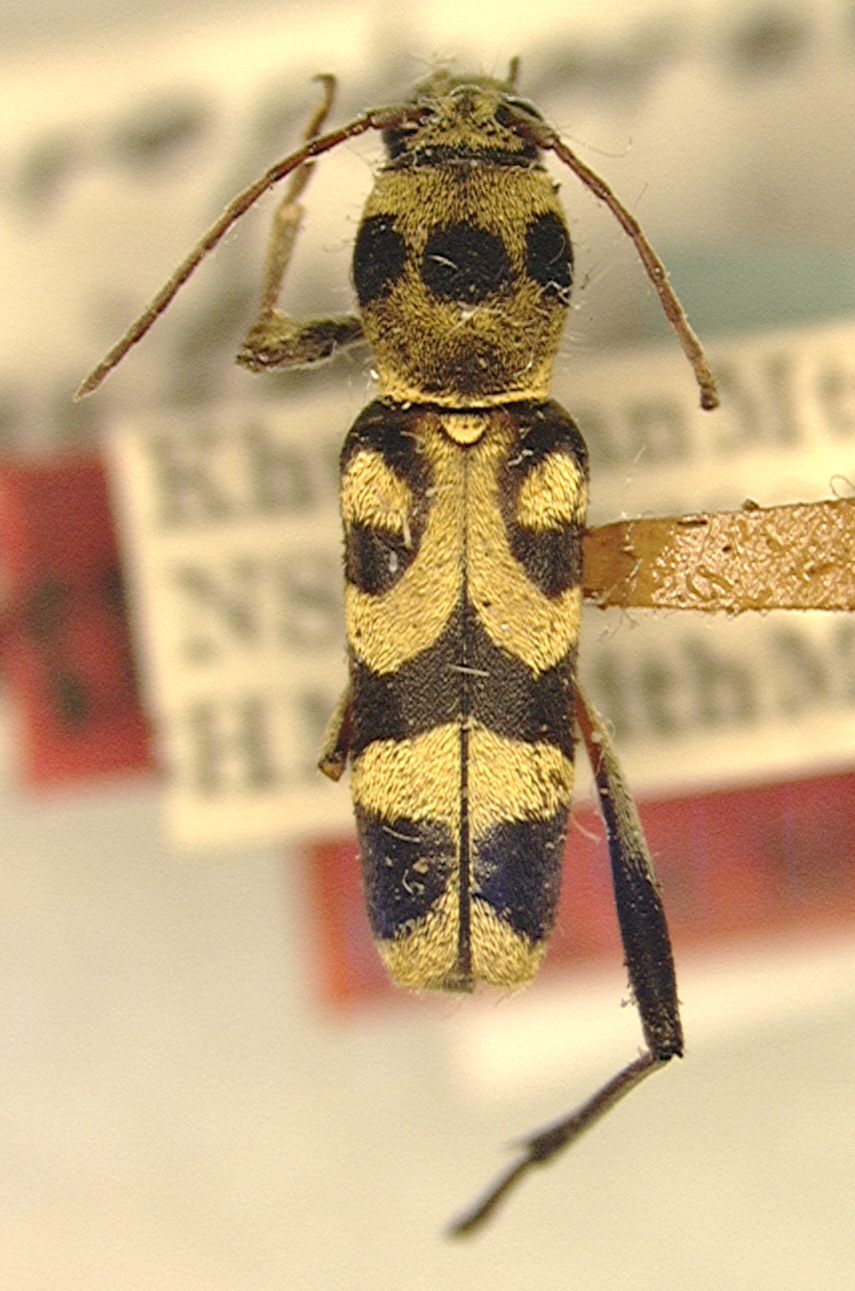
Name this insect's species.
Chlorophorus smithi
